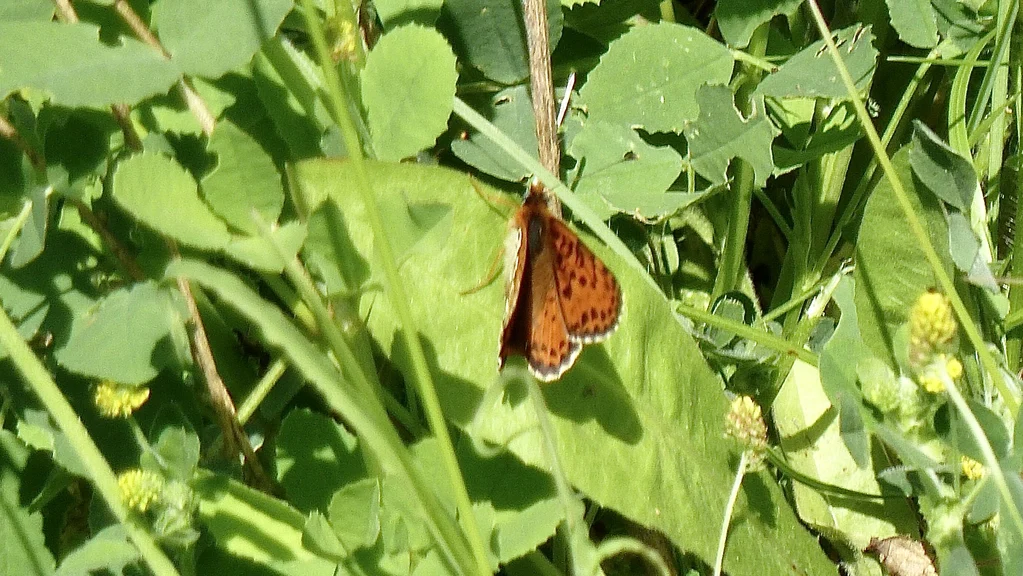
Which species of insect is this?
Melitaea didyma
